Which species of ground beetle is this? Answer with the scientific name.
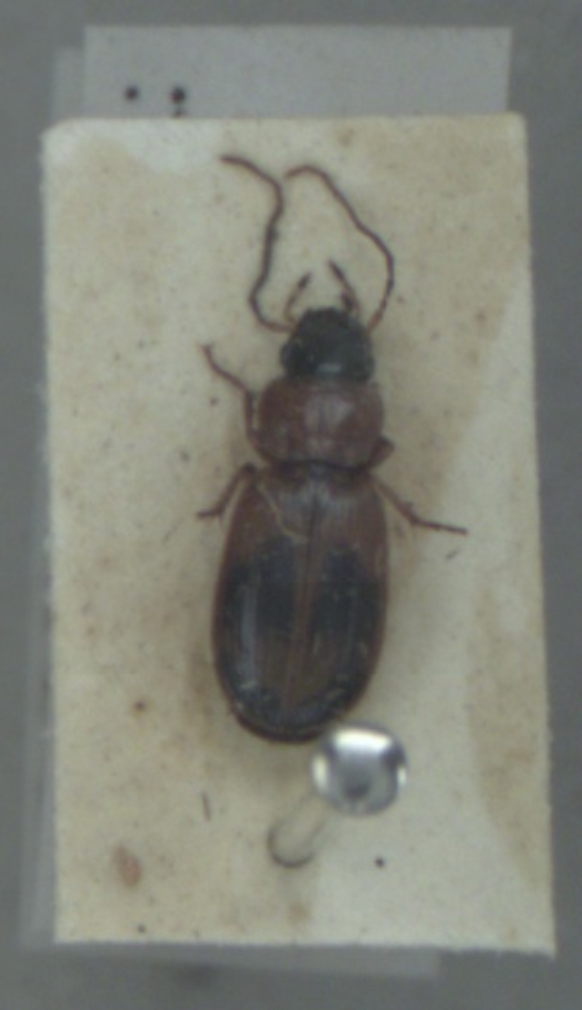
Badister bullatus
